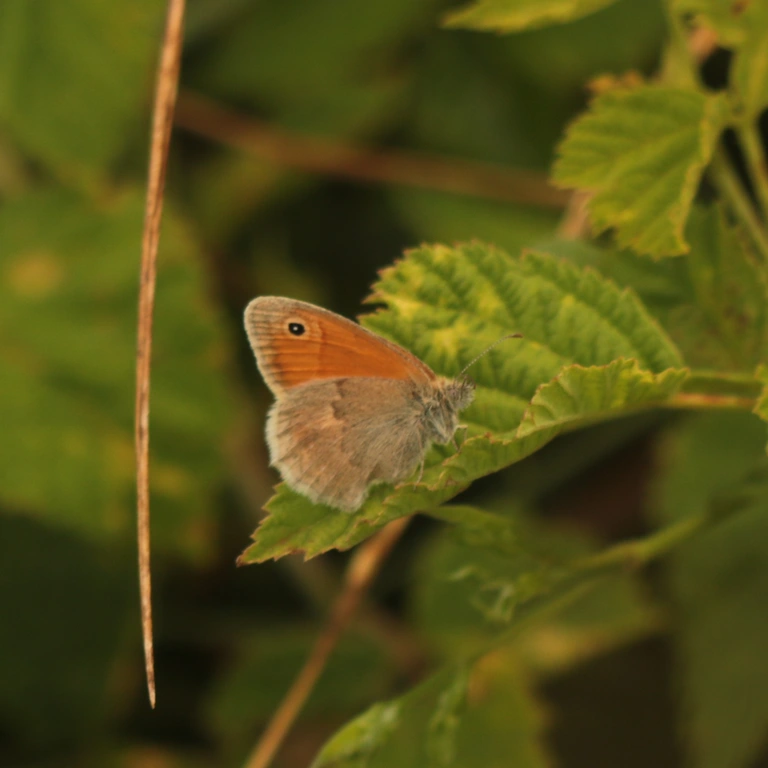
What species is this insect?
Coenonympha pamphilus
